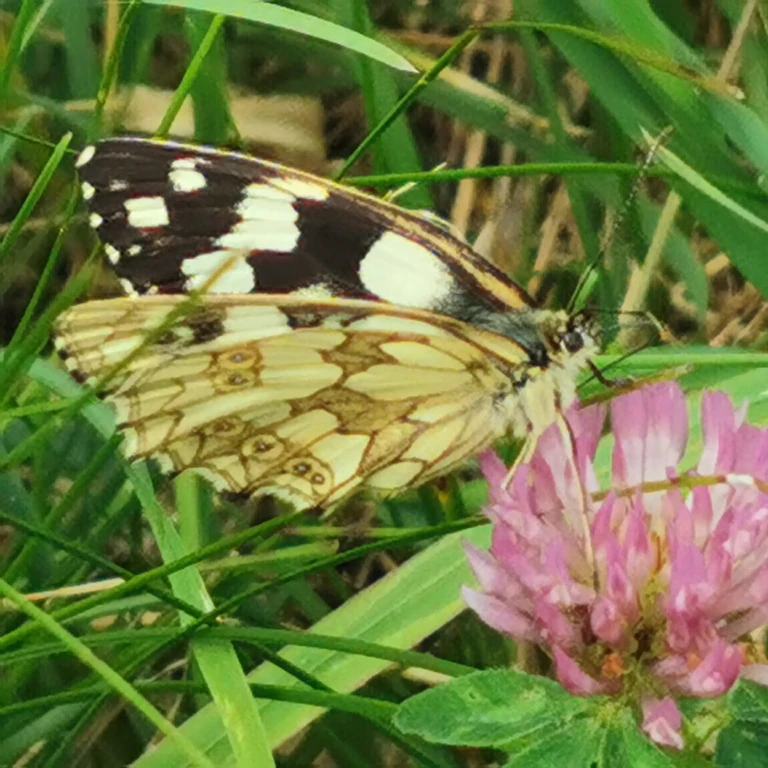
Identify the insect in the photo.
Melanargia galathea
